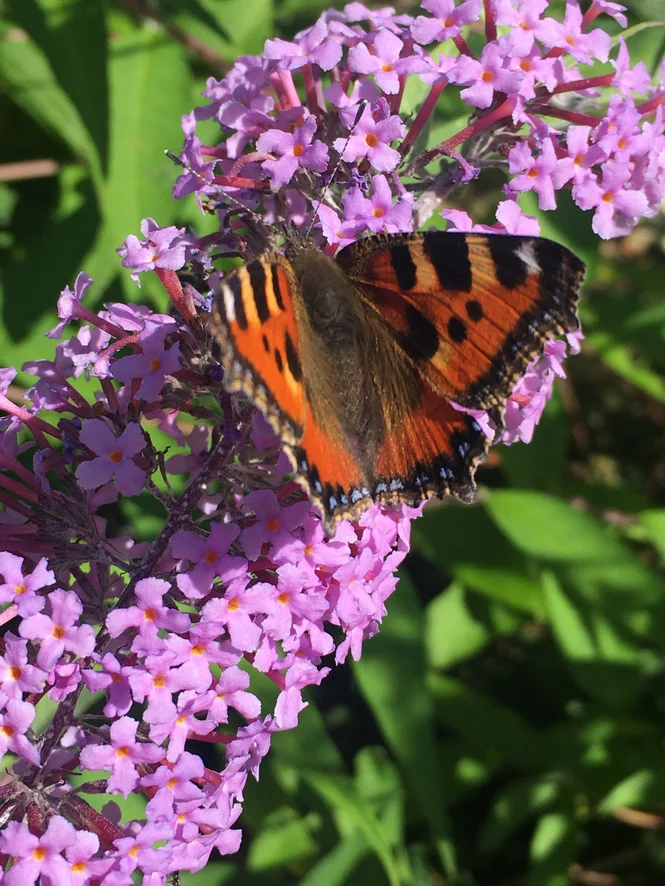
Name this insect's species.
Aglais urticae
